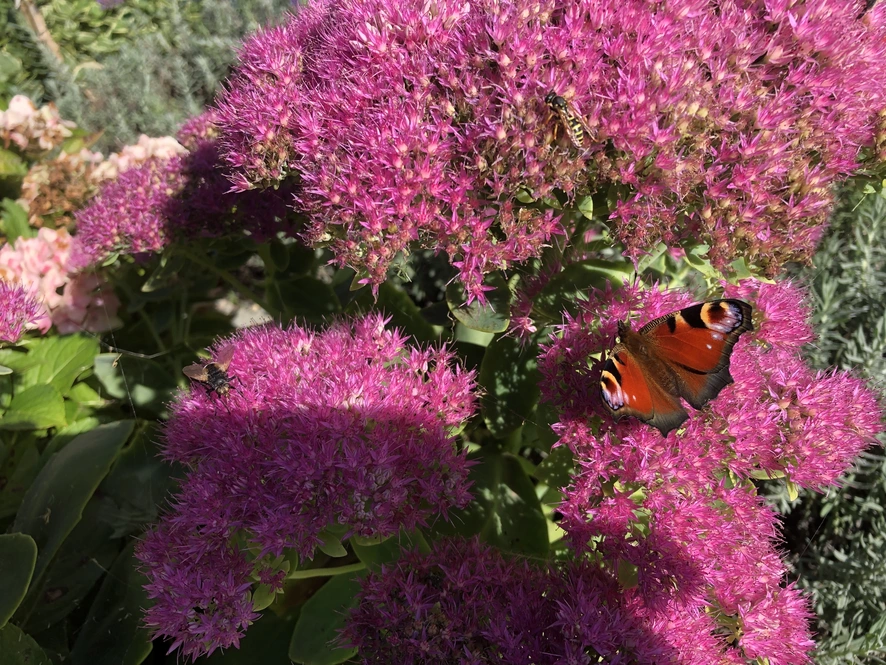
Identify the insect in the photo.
Aglais io
